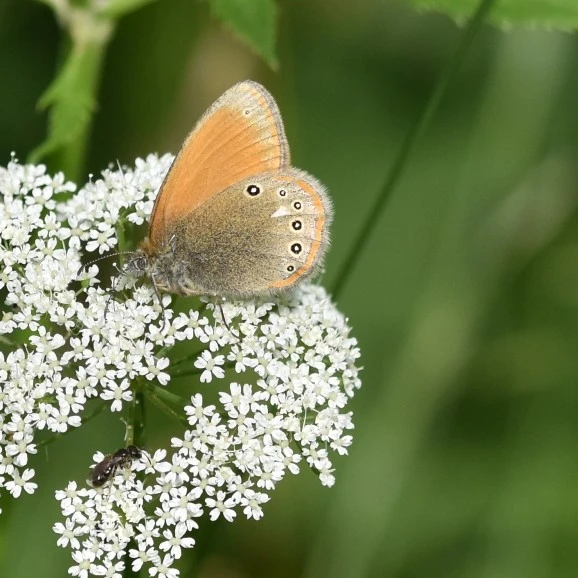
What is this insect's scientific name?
Coenonympha glycerion (also Coenonympha iphis)
